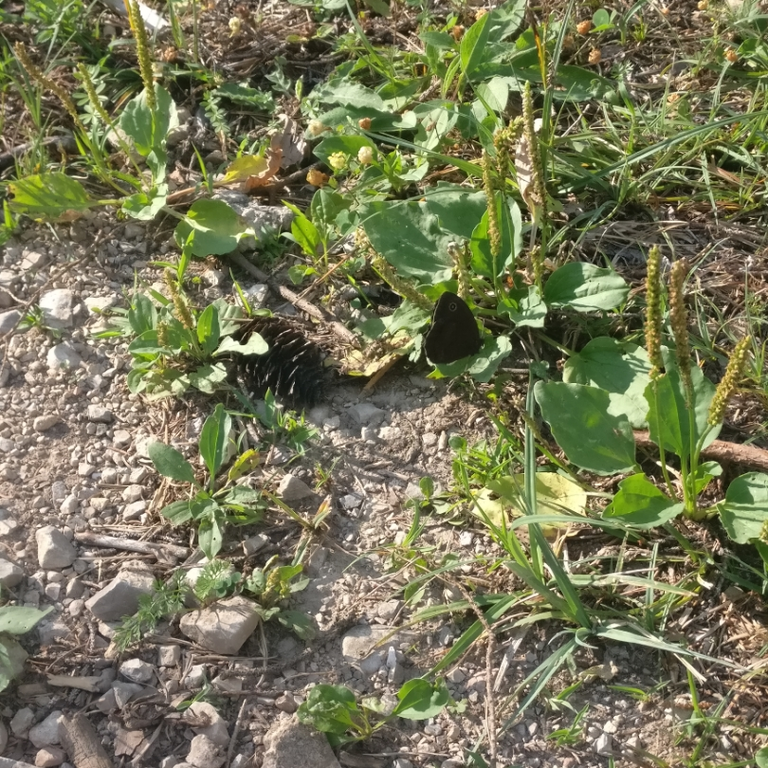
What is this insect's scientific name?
Minois dryas
